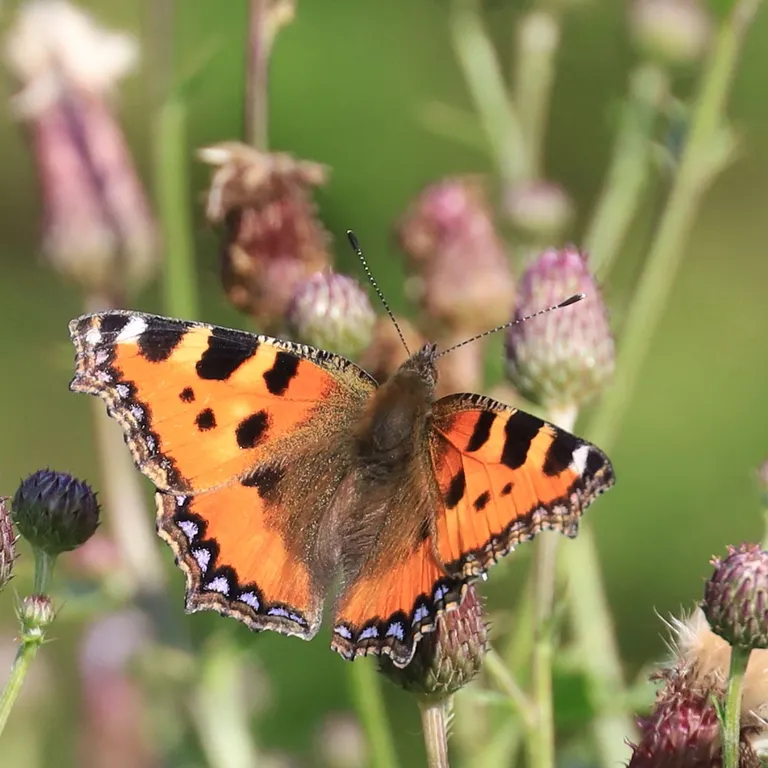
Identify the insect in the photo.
Aglais urticae
